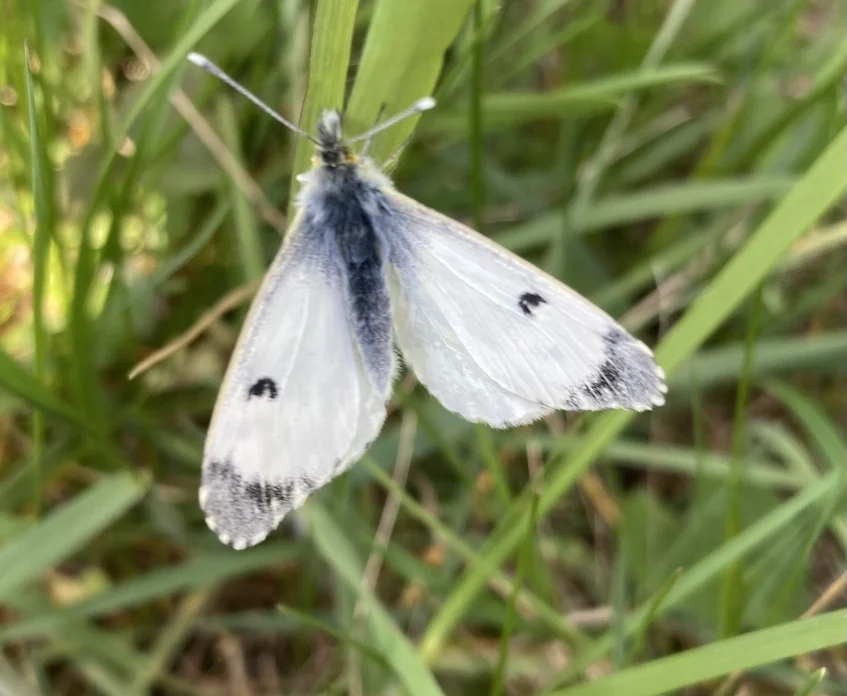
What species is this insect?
Anthocharis cardamines
